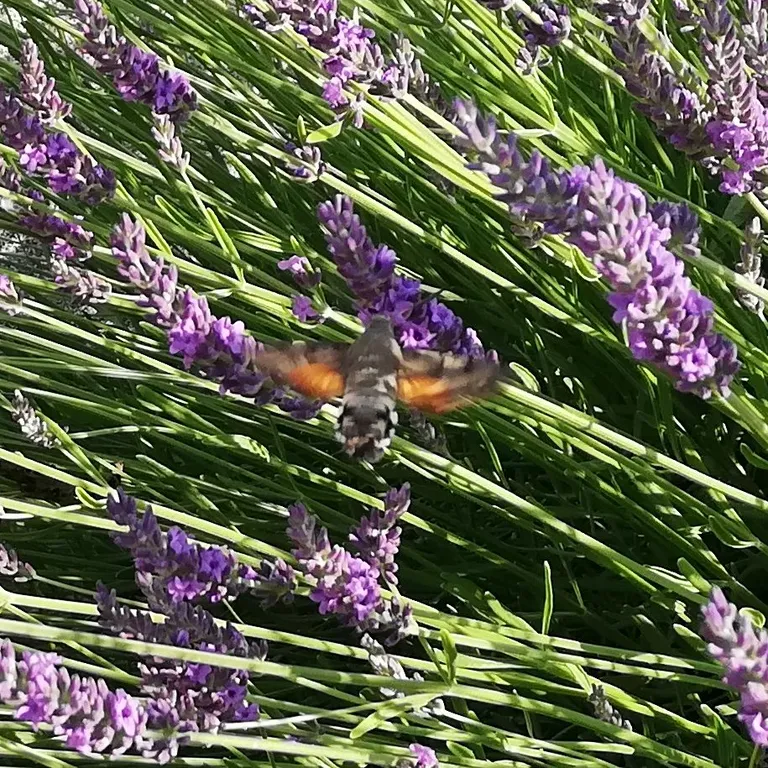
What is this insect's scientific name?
Macroglossum stellatarum
